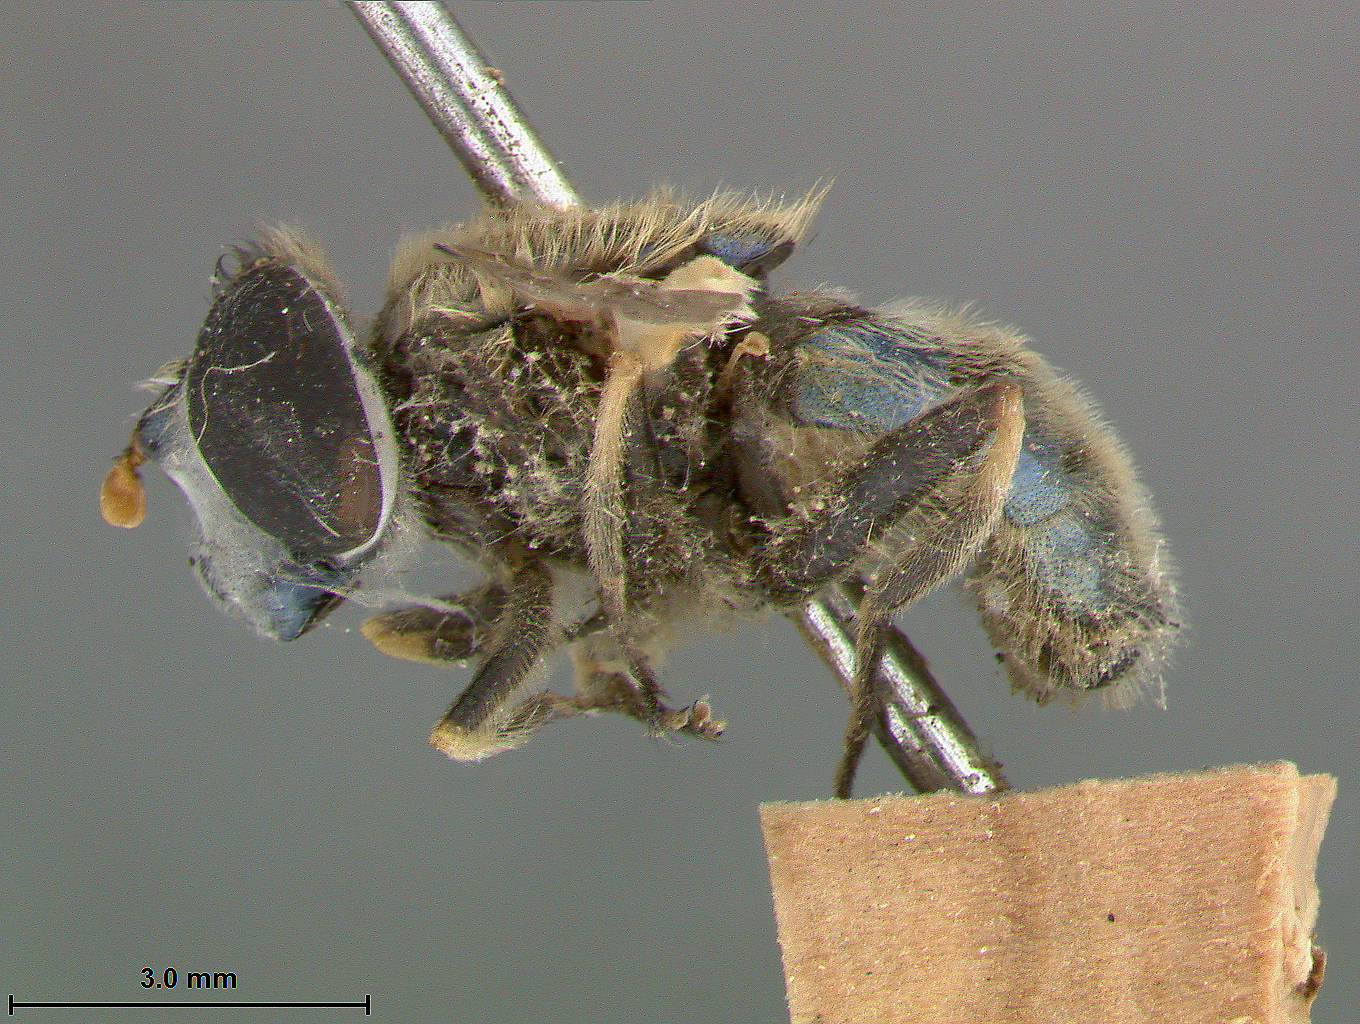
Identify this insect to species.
Eristalis viridis
